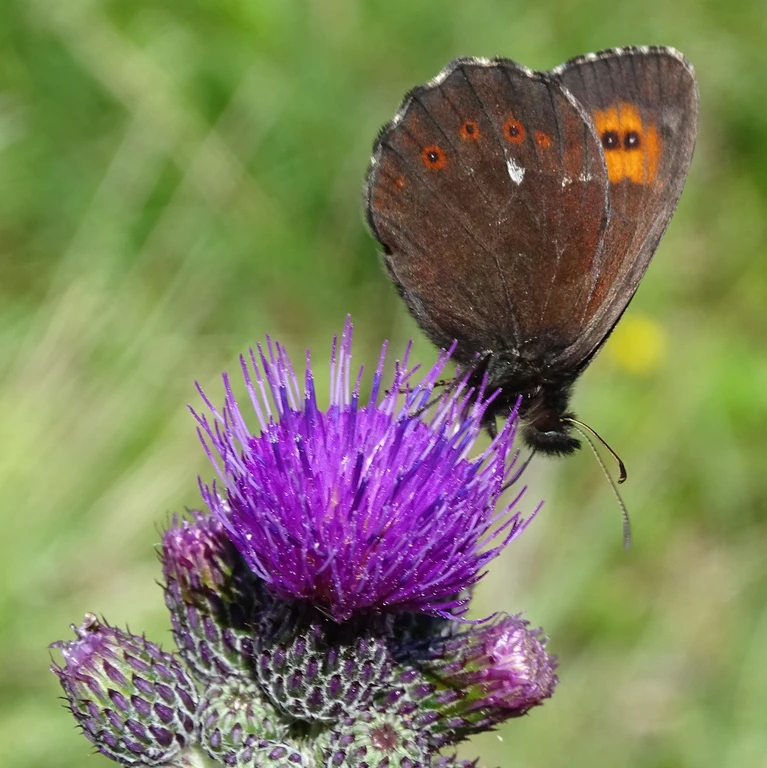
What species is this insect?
Erebia ligea
